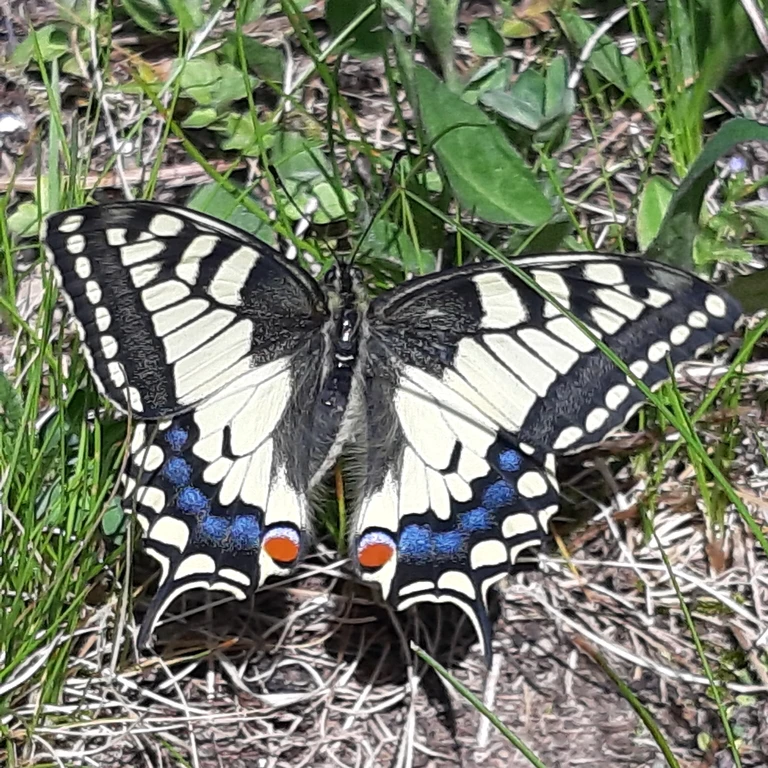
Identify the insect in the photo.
Papilio machaon
